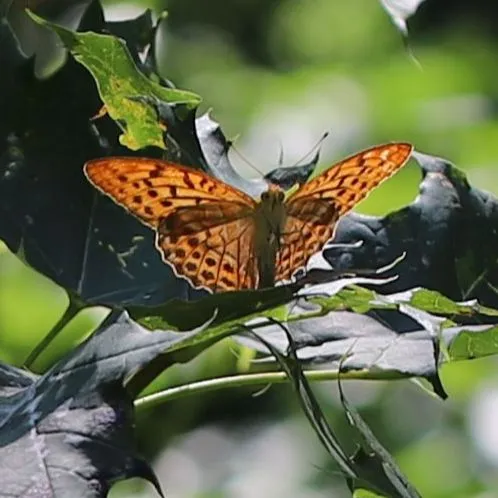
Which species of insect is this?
Argynnis paphia
